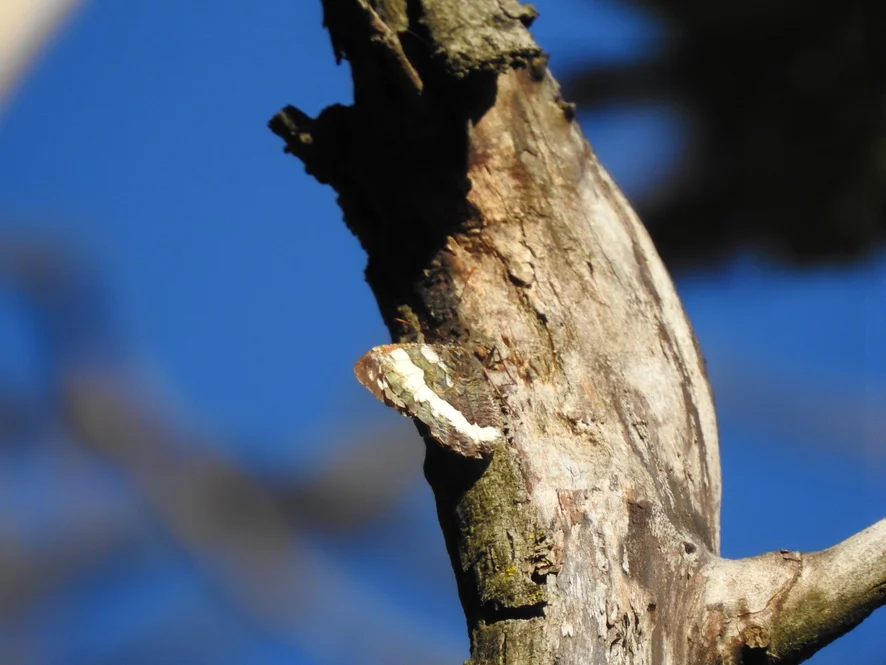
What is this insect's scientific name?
Brintesia circe
